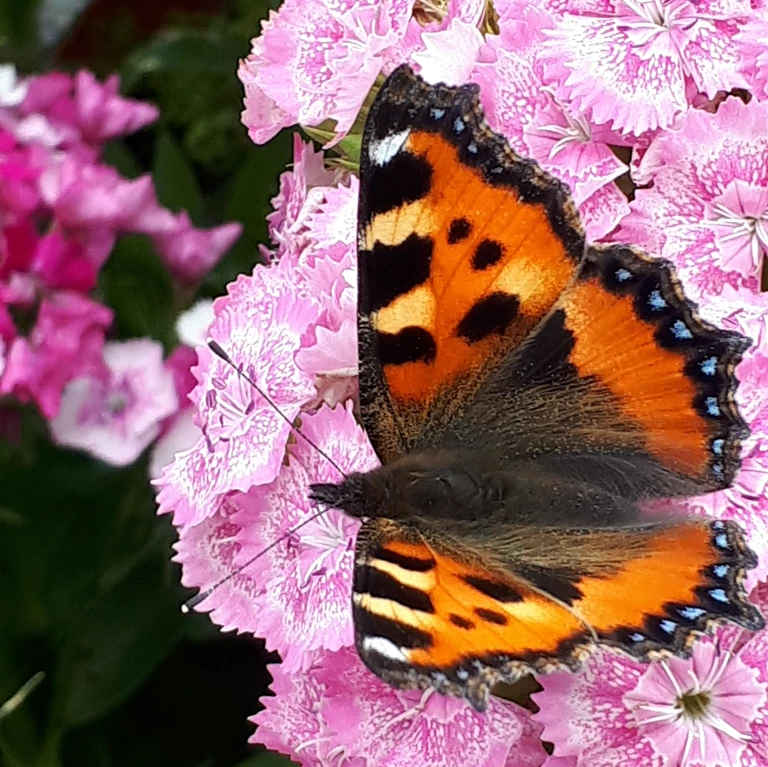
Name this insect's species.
Aglais urticae
